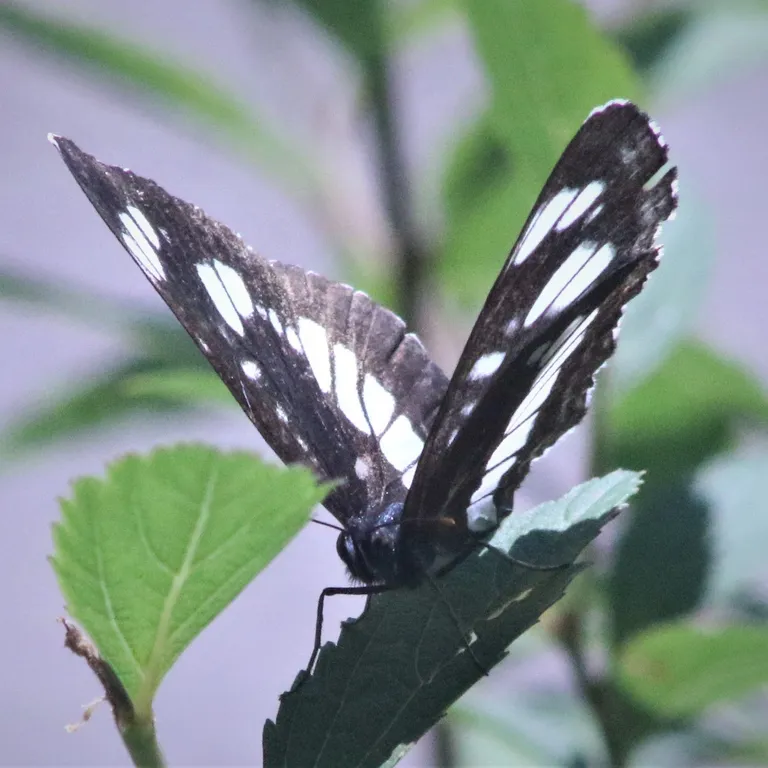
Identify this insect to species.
Neptis rivularis
